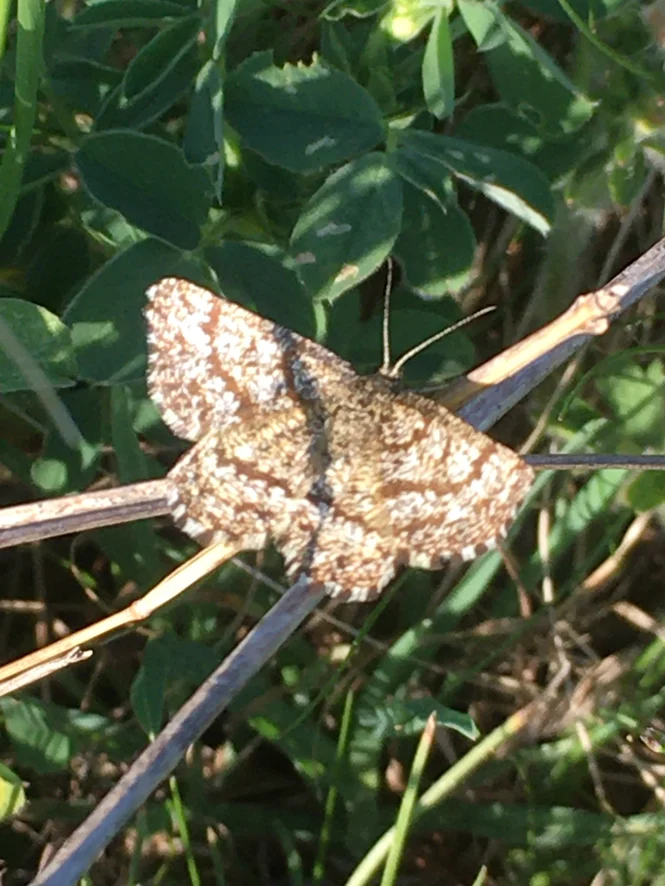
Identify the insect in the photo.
Ematurga atomaria
